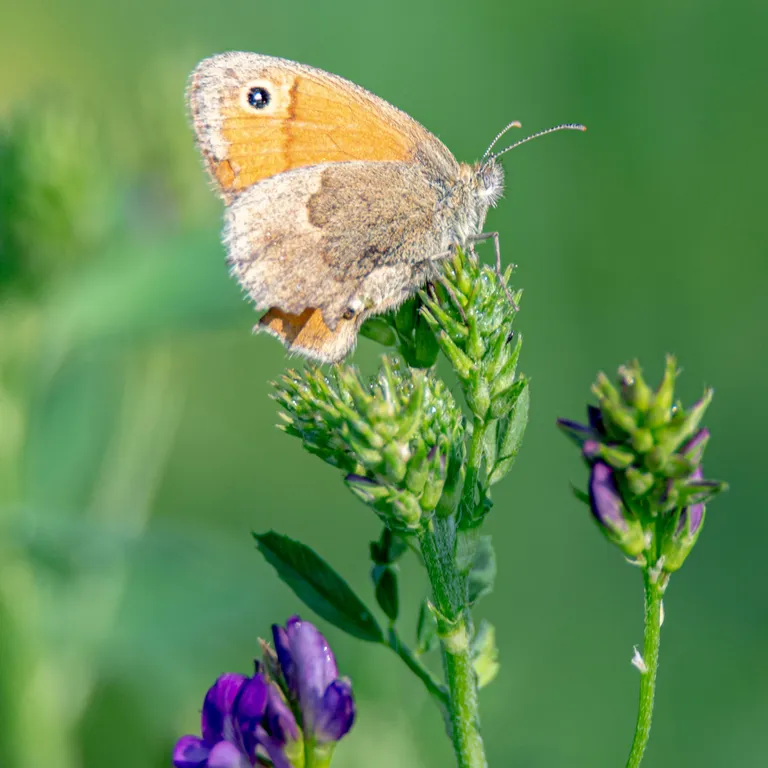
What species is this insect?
Coenonympha pamphilus
